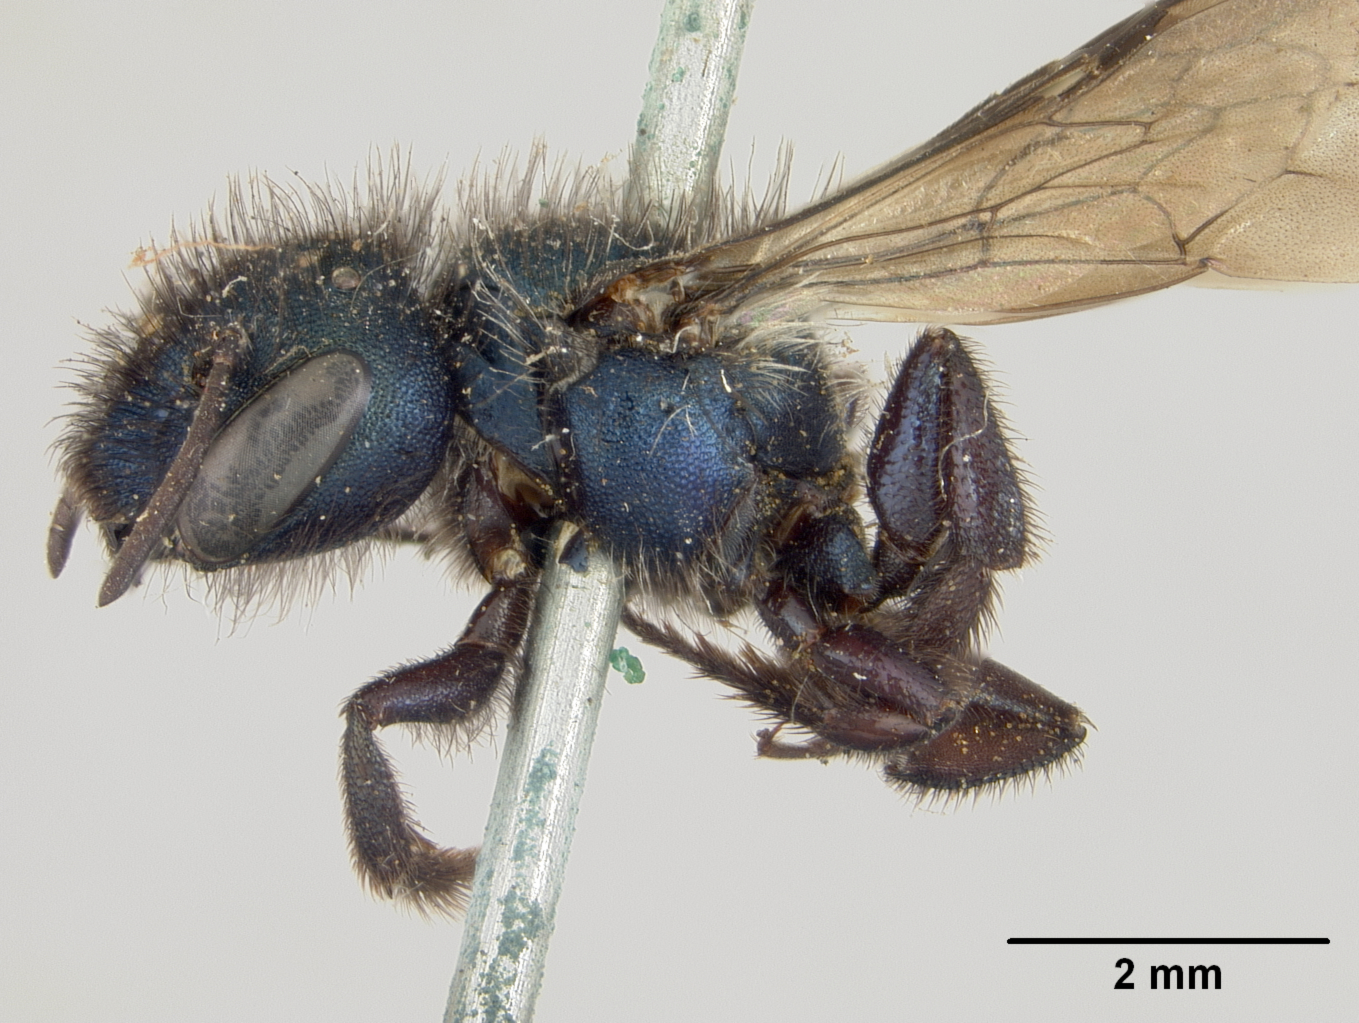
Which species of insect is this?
Osmia tristella
